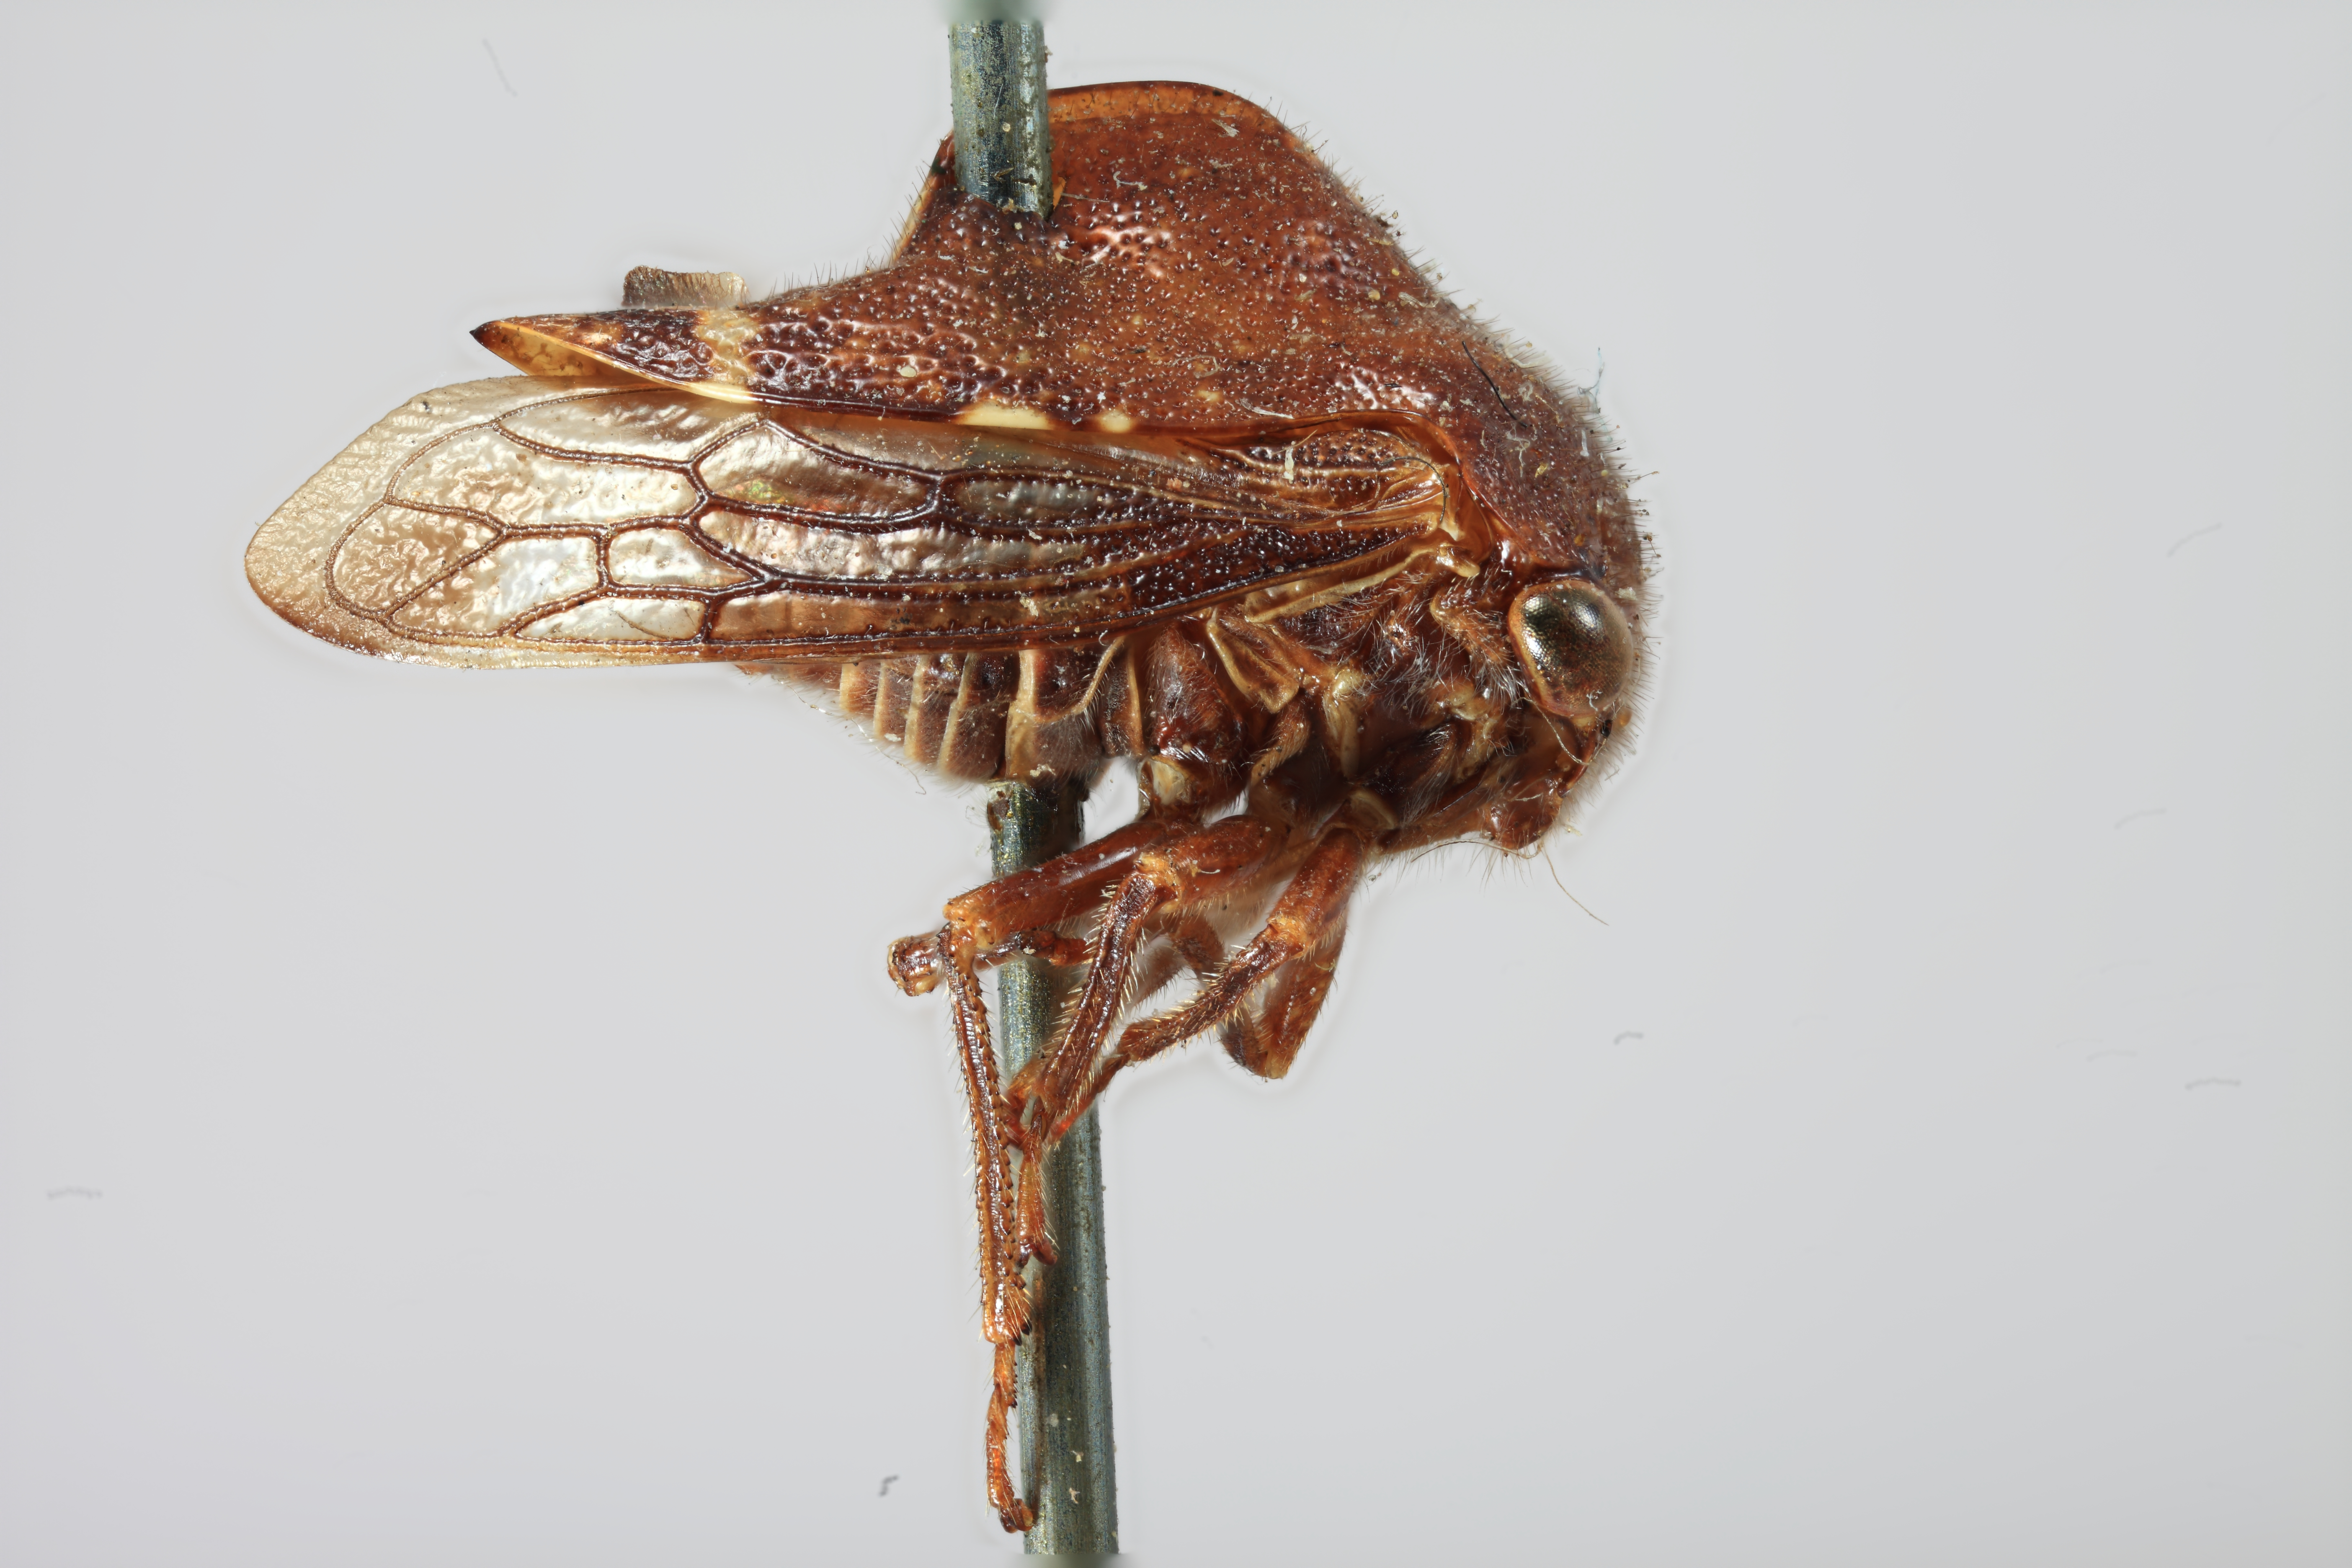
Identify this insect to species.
Telamona compacta
